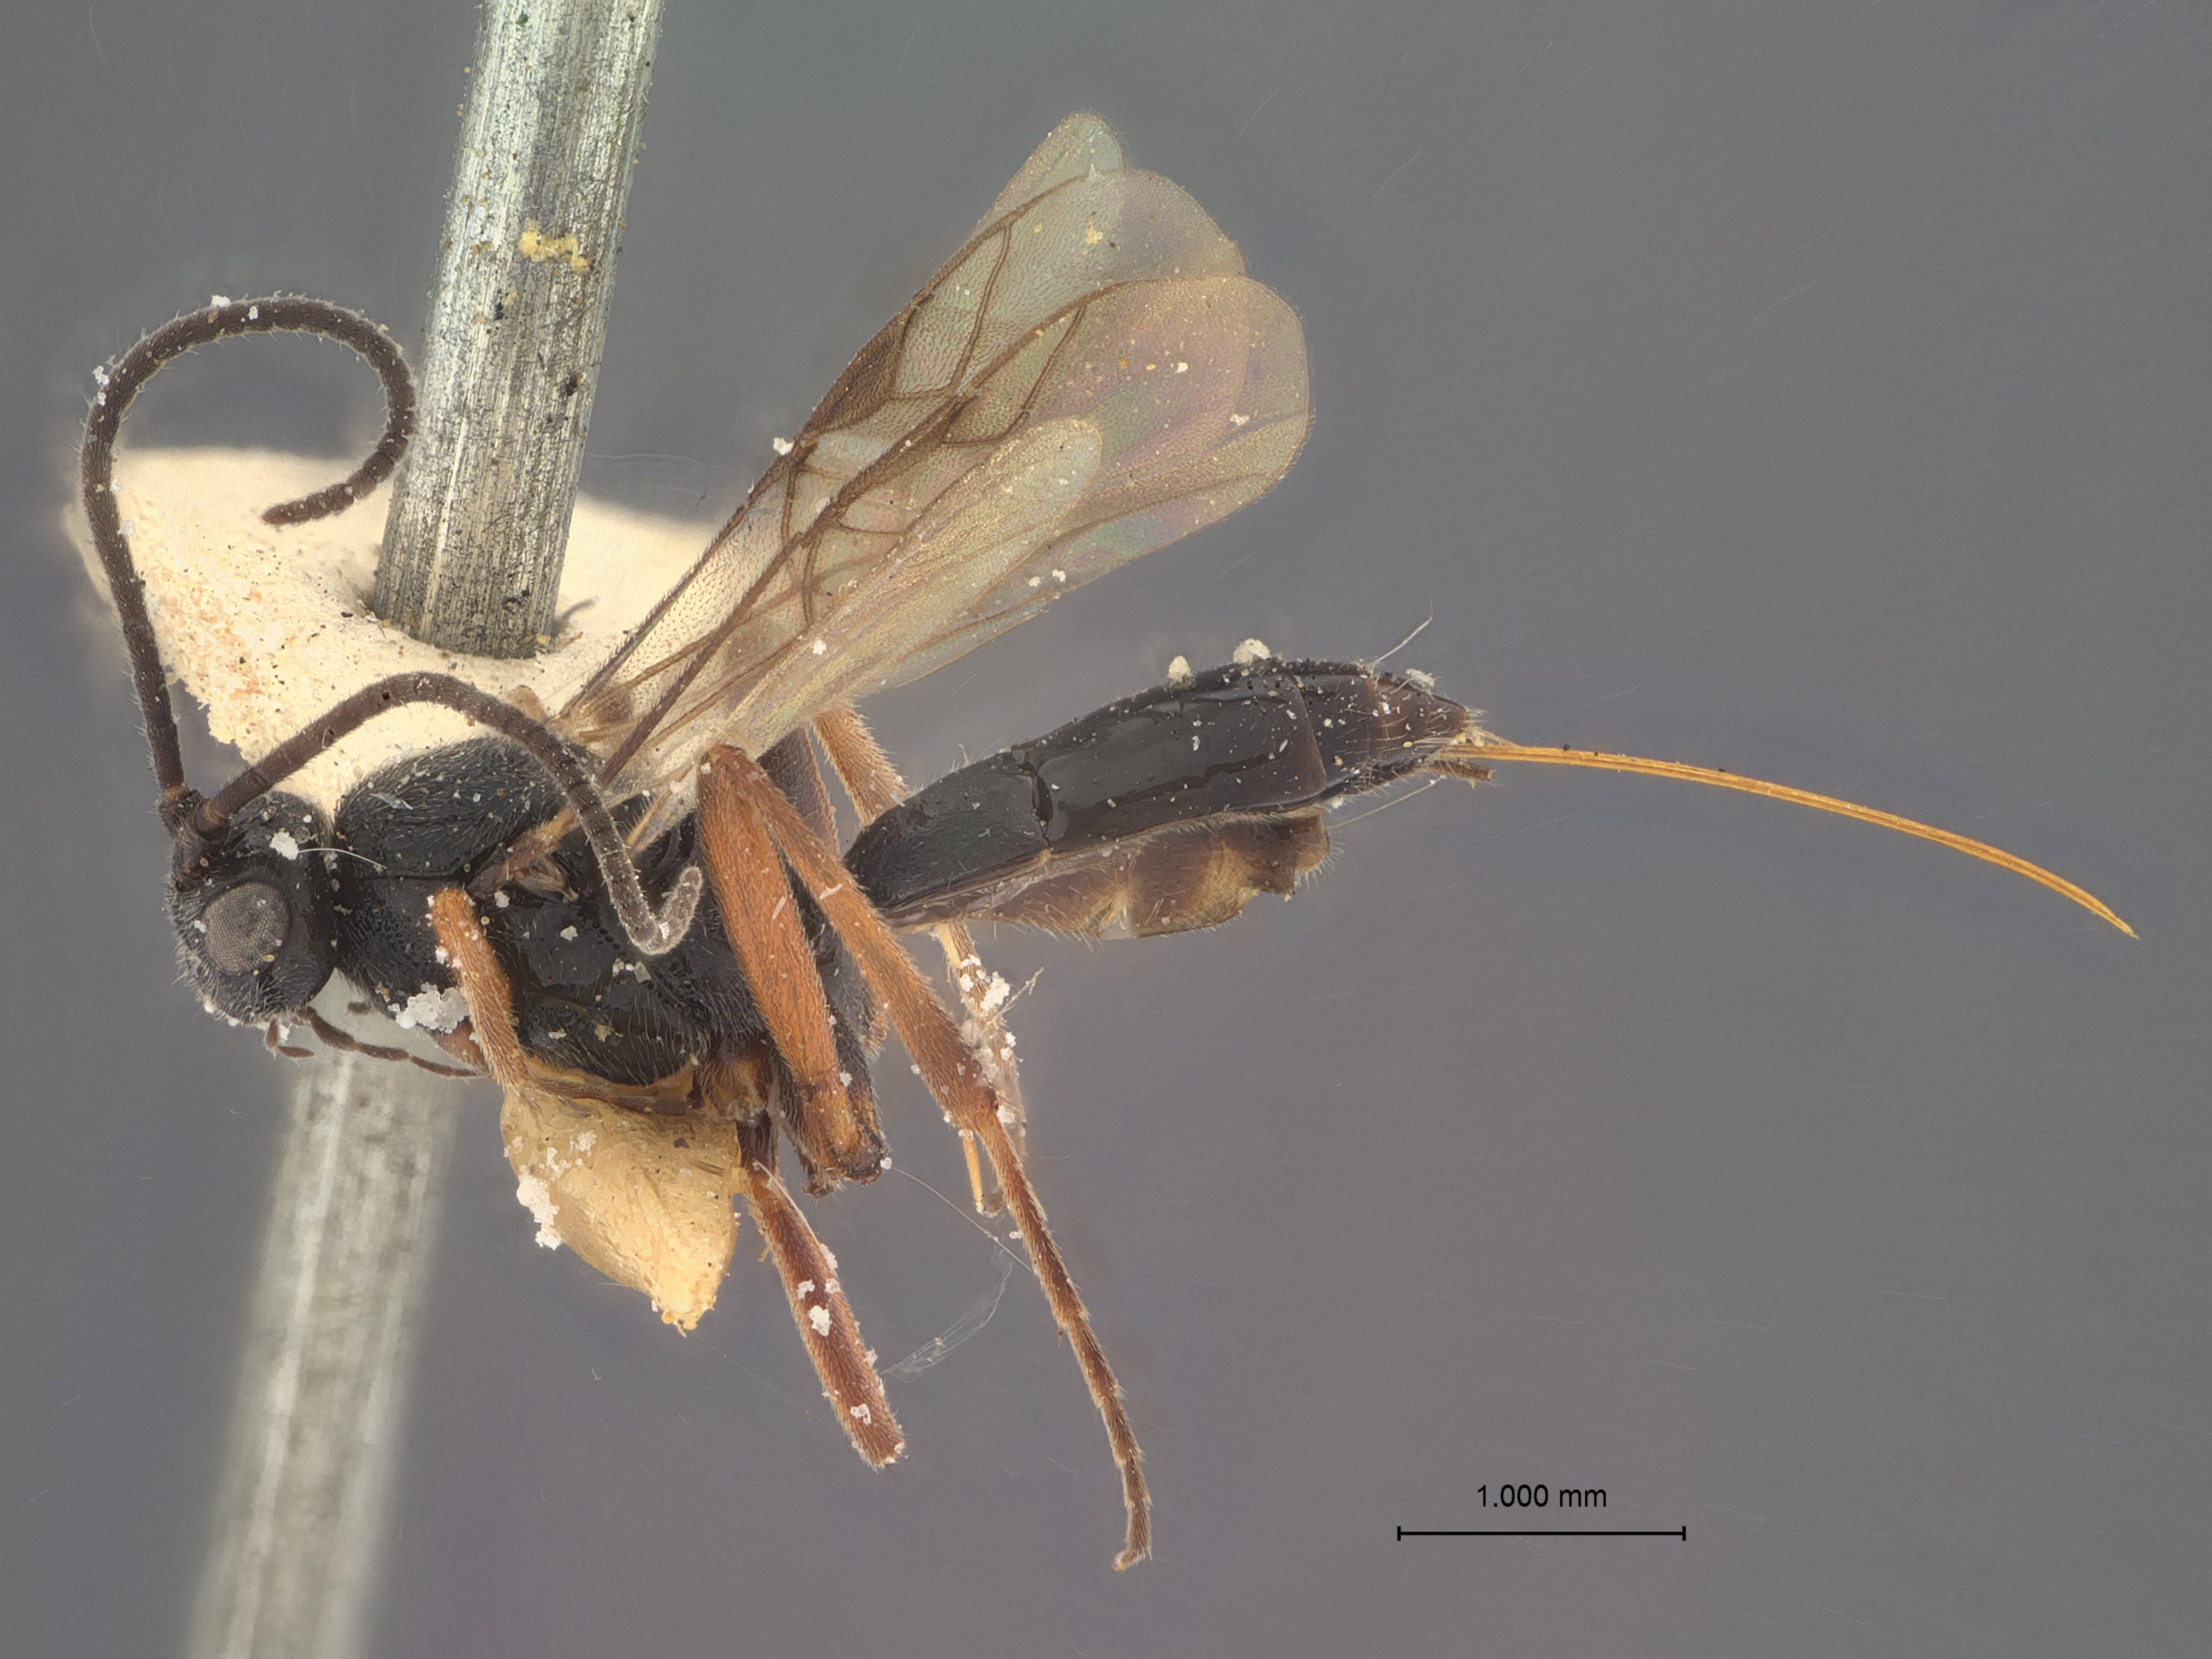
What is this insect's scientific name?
Orgilus oregonensis
